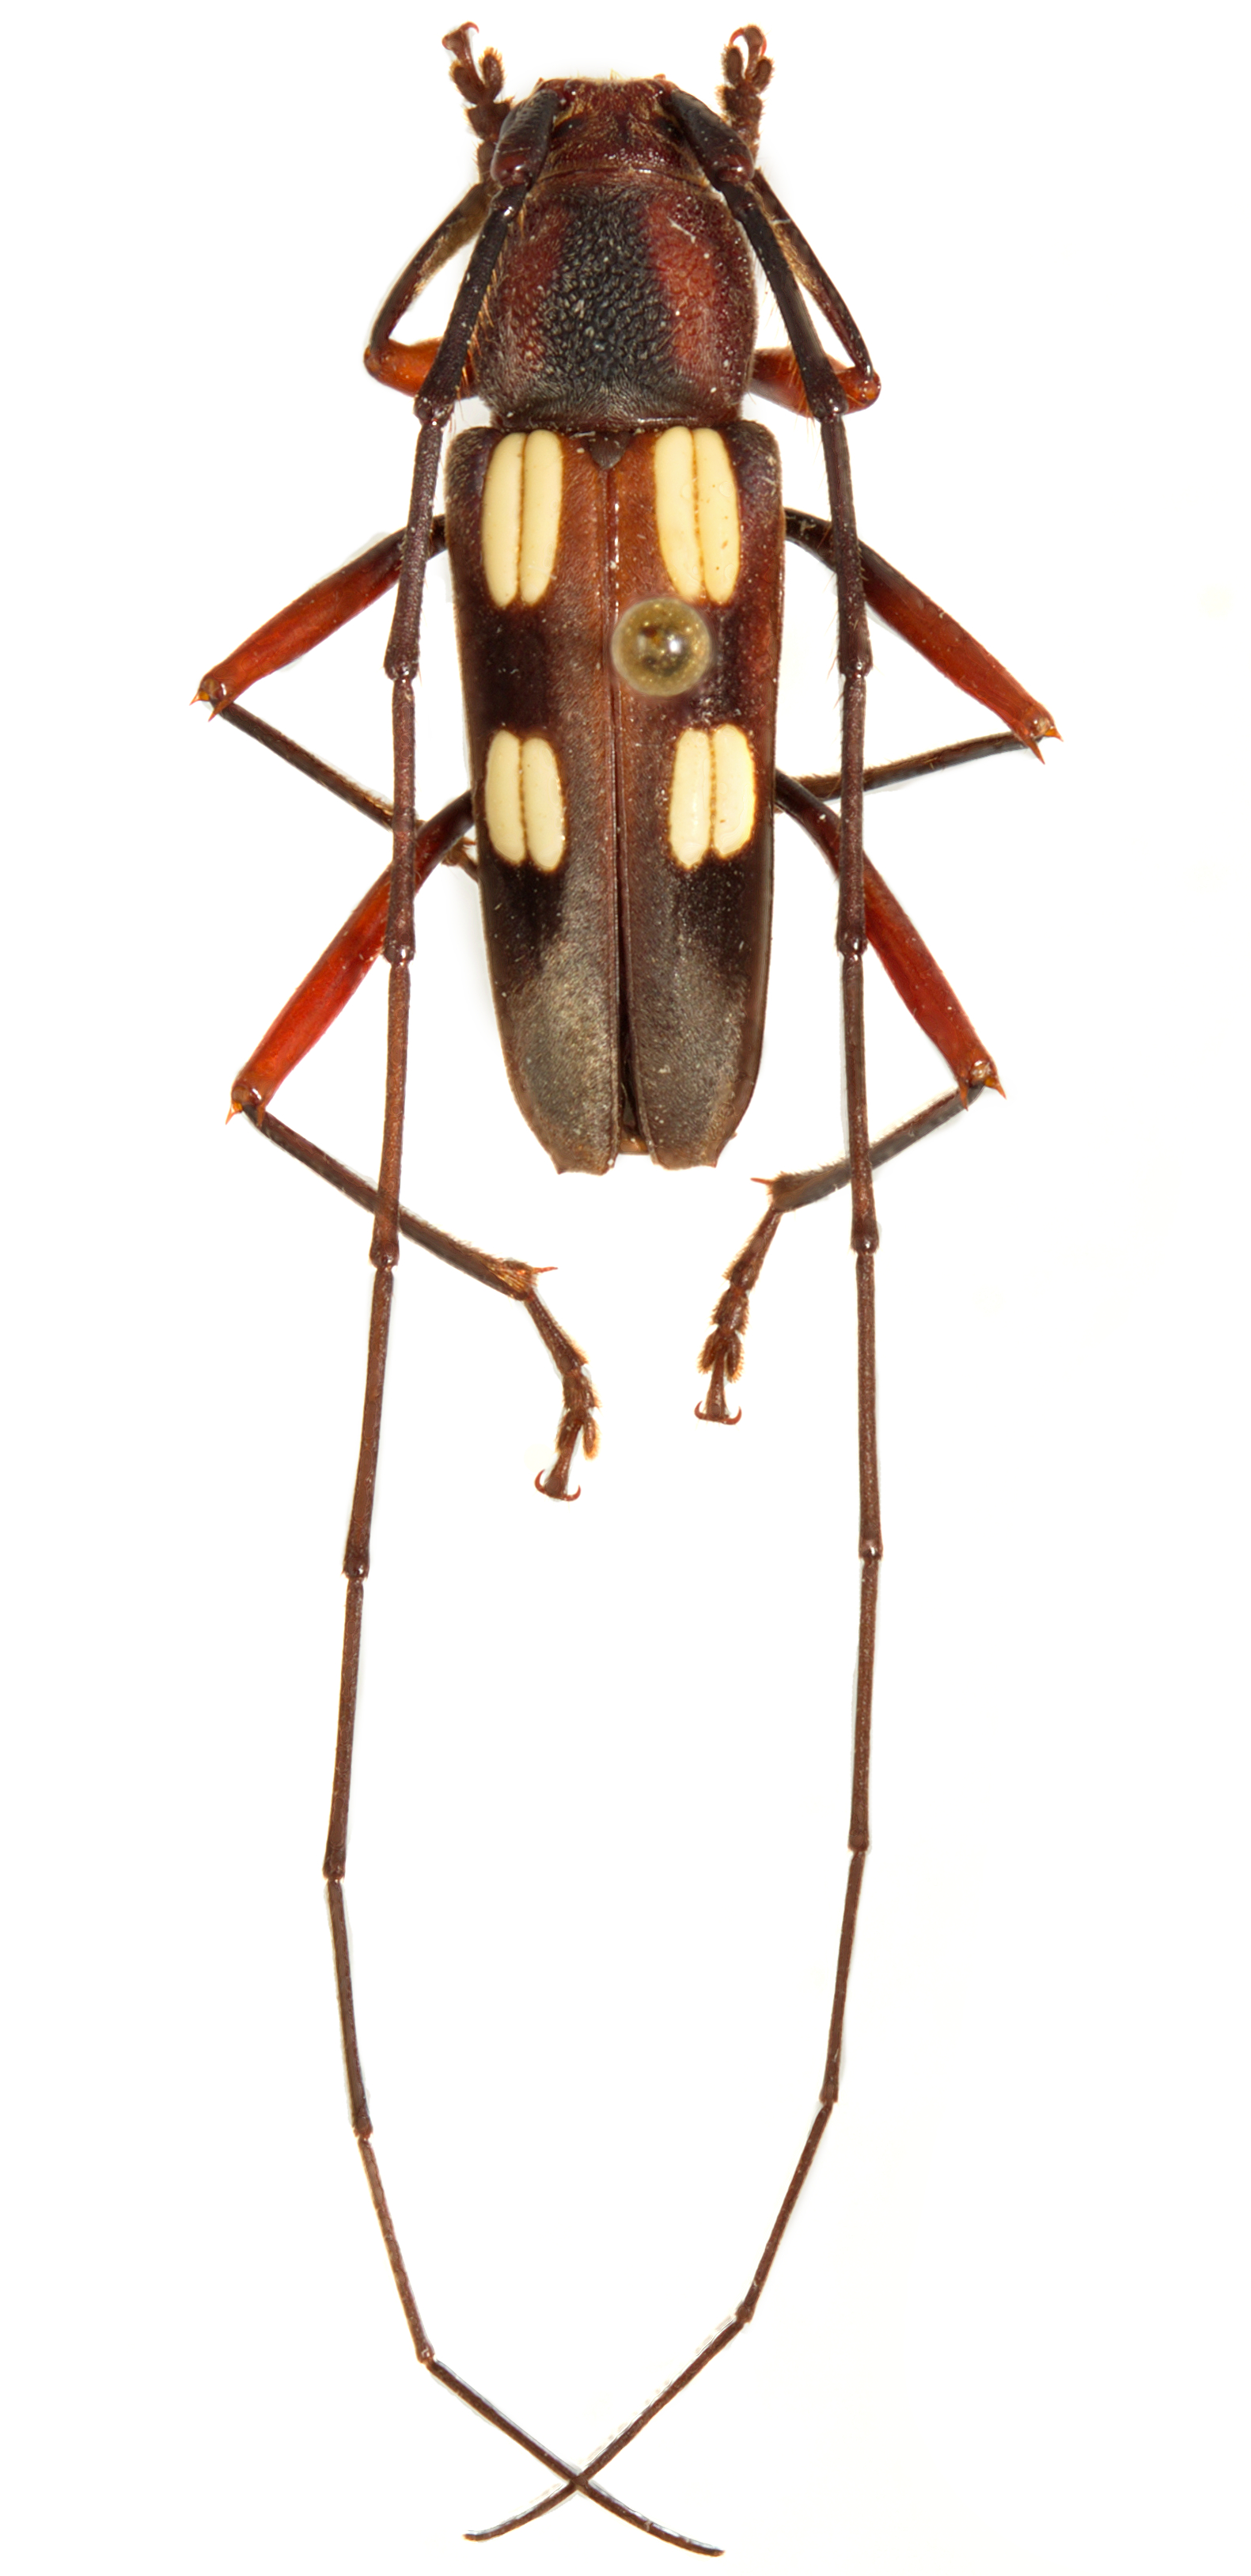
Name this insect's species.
Eburiola geminata
